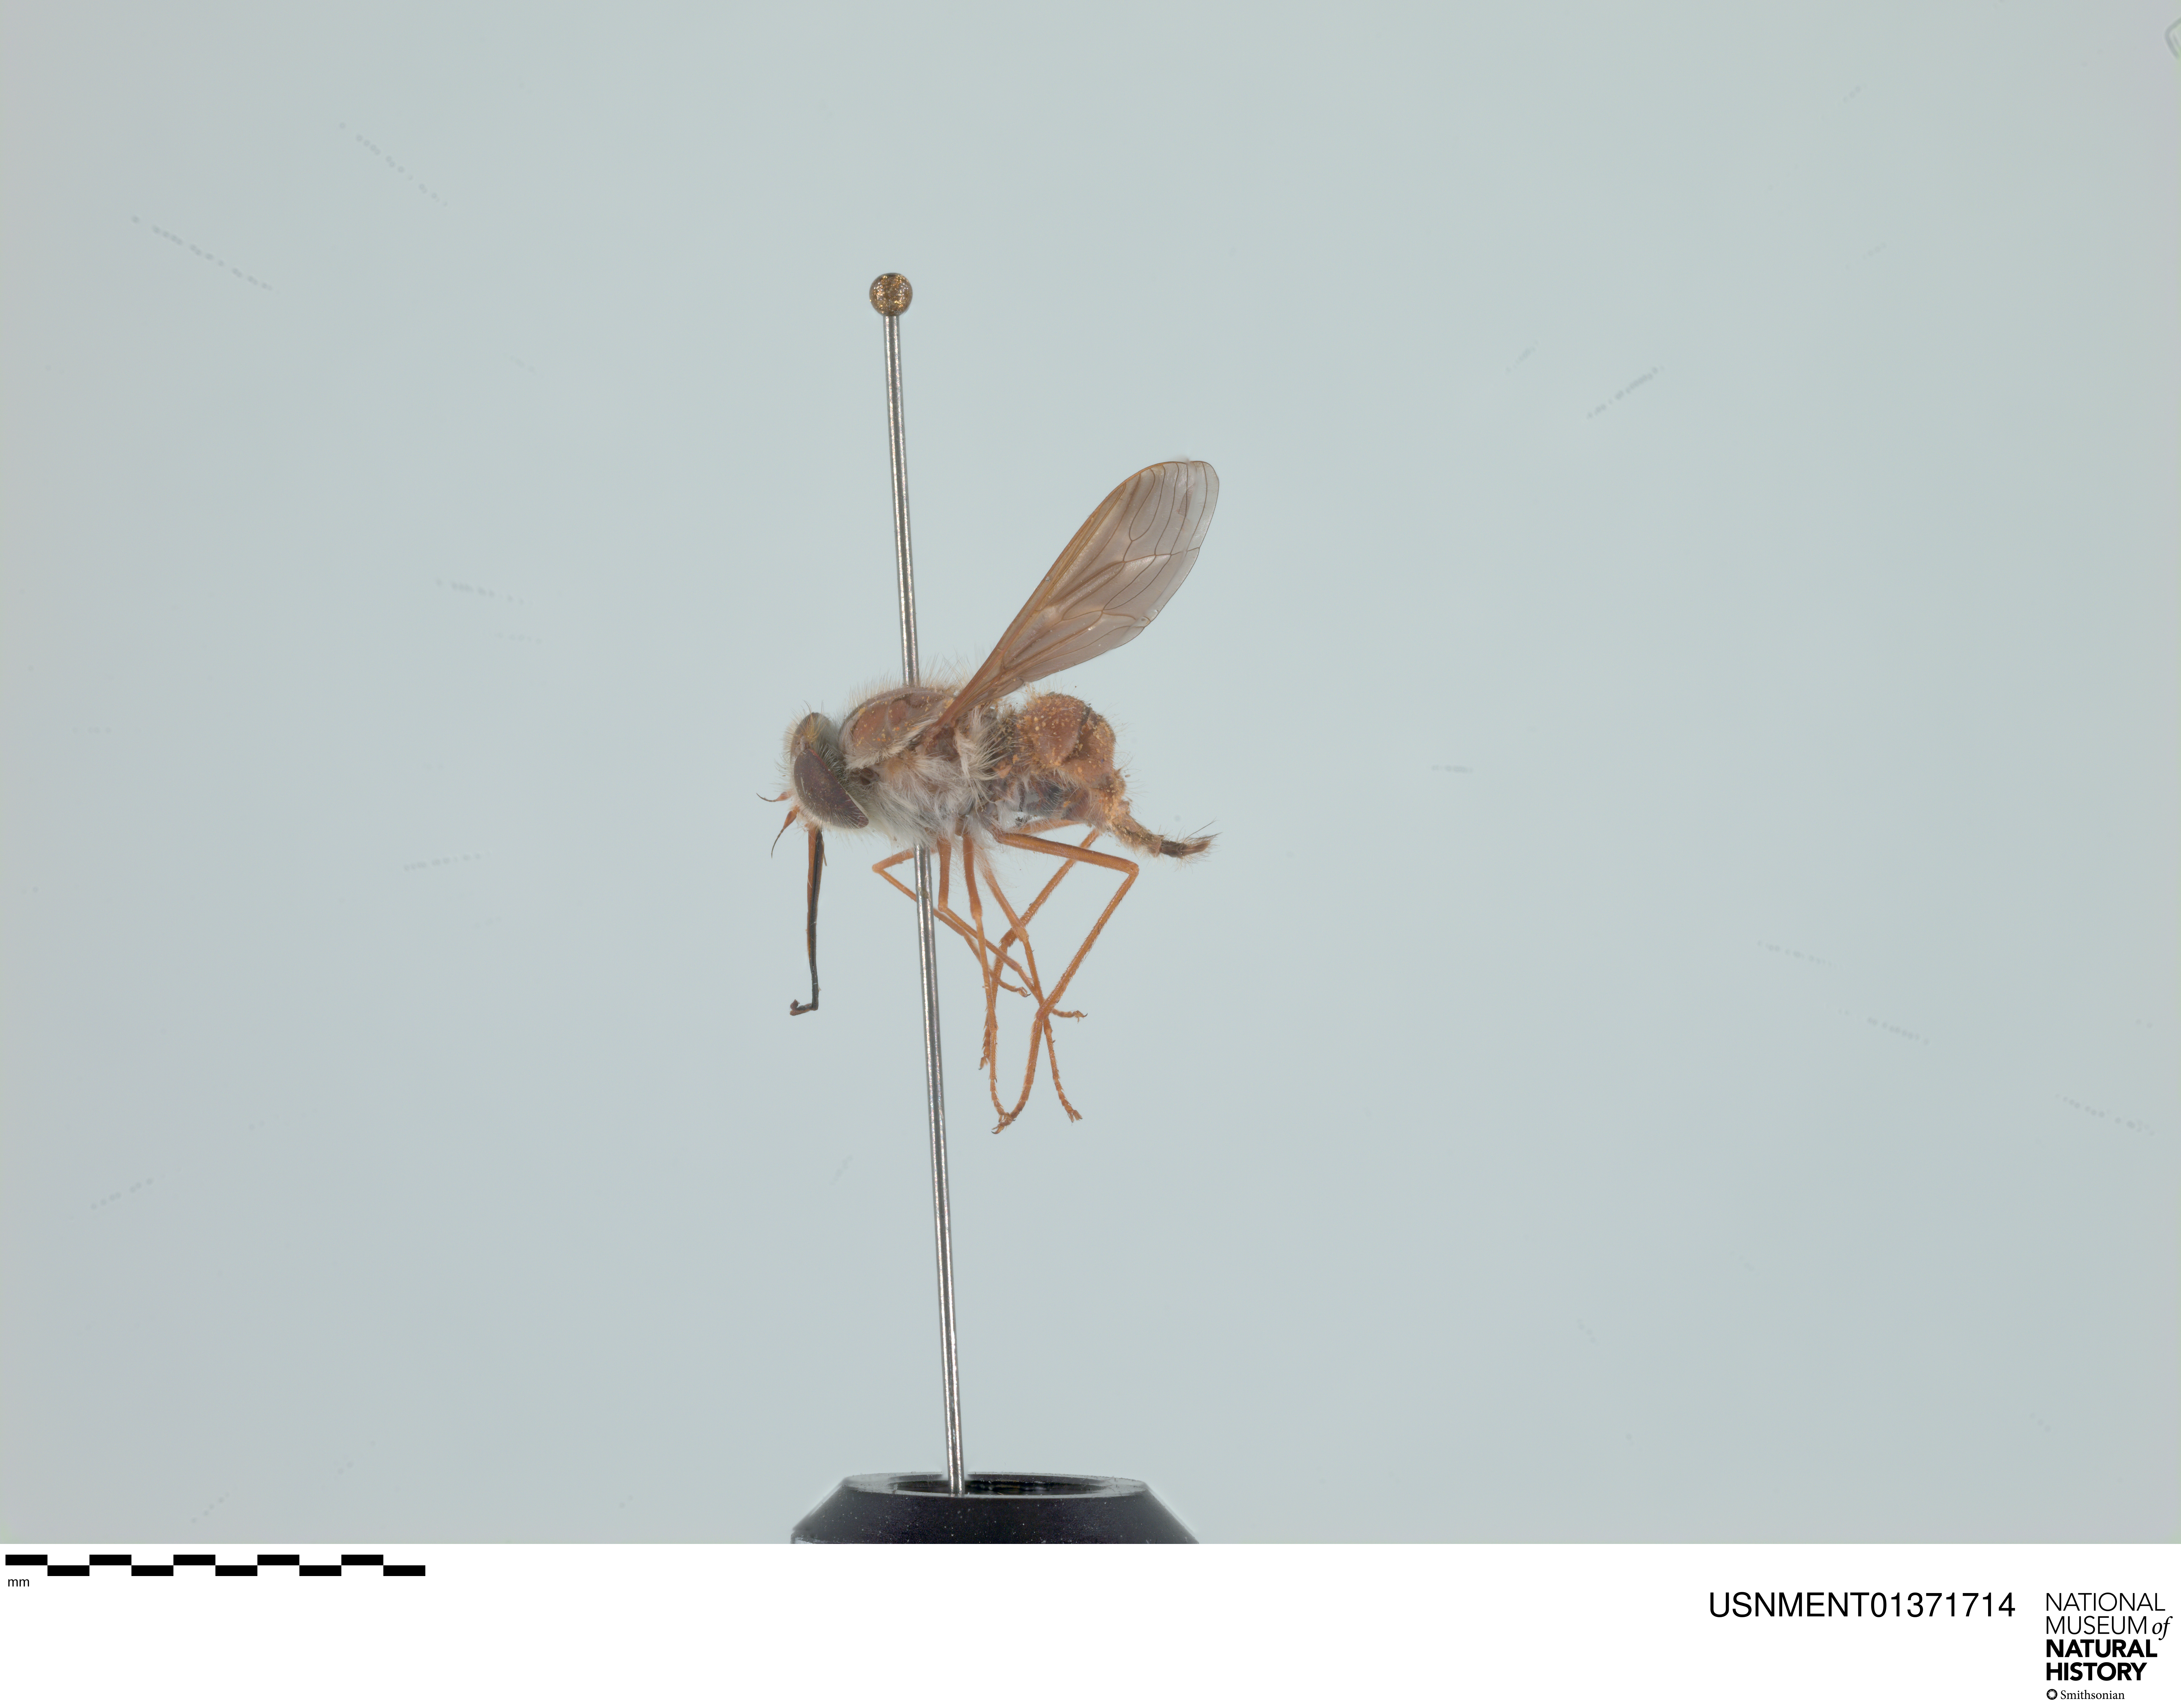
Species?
Hirmoneura nubipennis (also Trichophthalma nubipennis)
